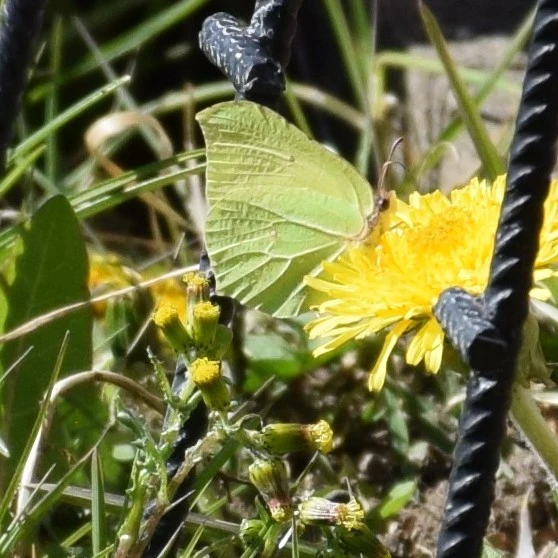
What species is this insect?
Gonepteryx rhamni
